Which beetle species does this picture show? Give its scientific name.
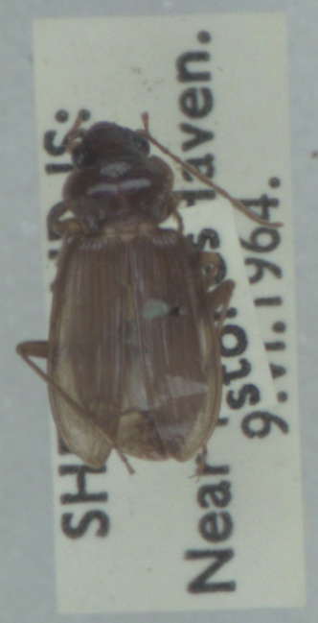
Nebria salina
